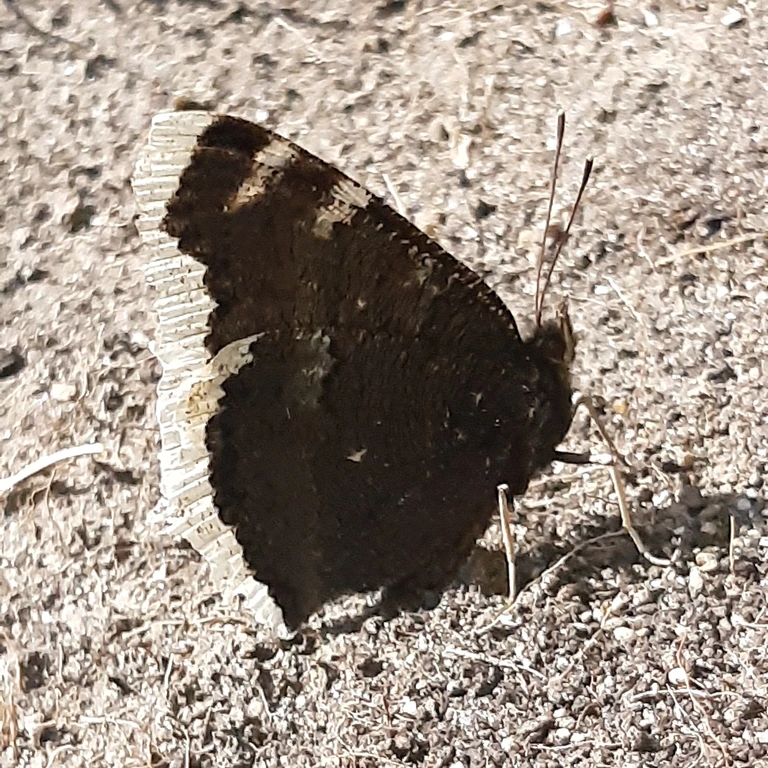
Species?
Nymphalis antiopa
